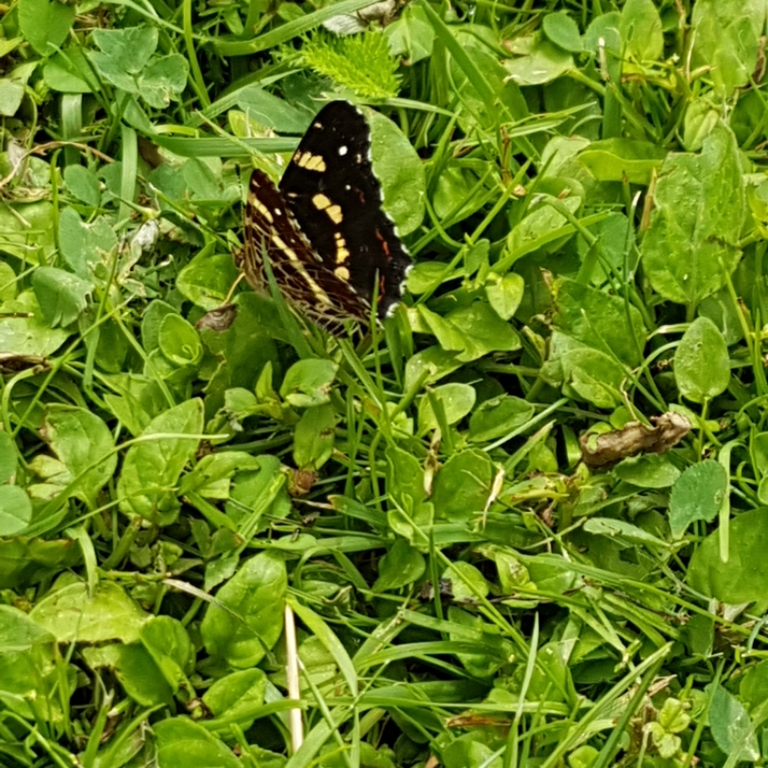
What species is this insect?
Araschnia levana
